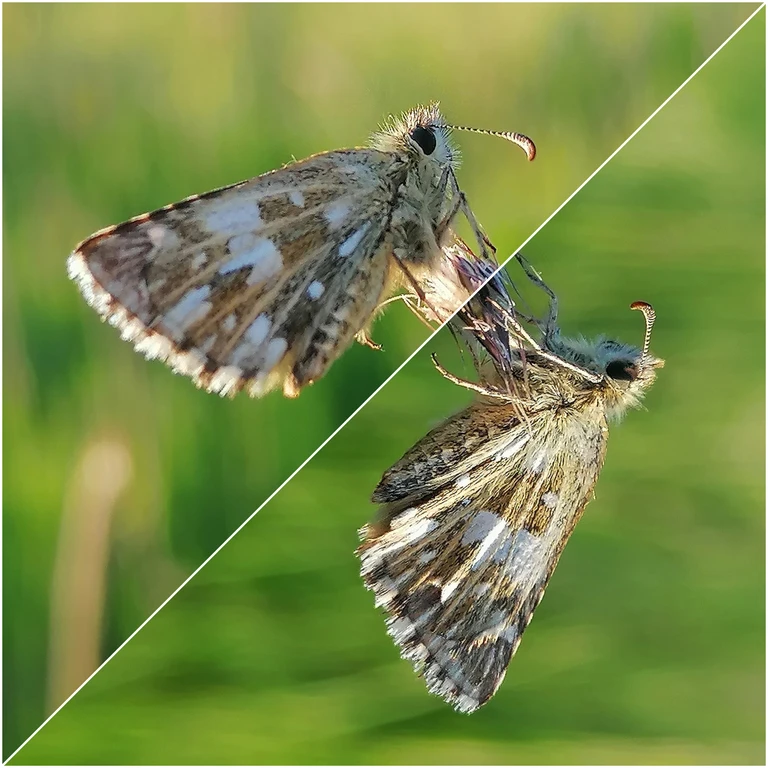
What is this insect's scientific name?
Pyrgus malvae
